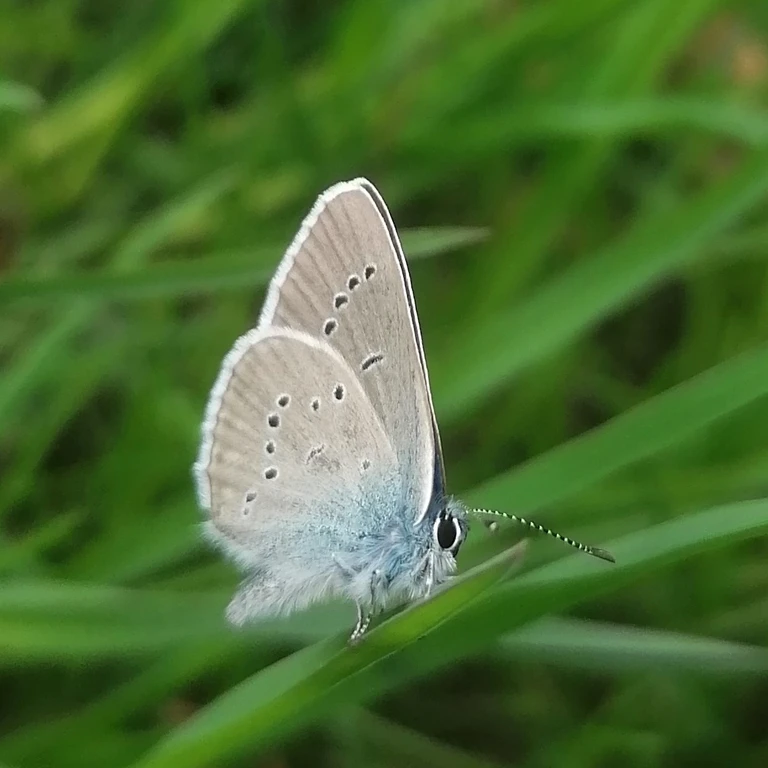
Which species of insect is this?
Cyaniris semiargus
